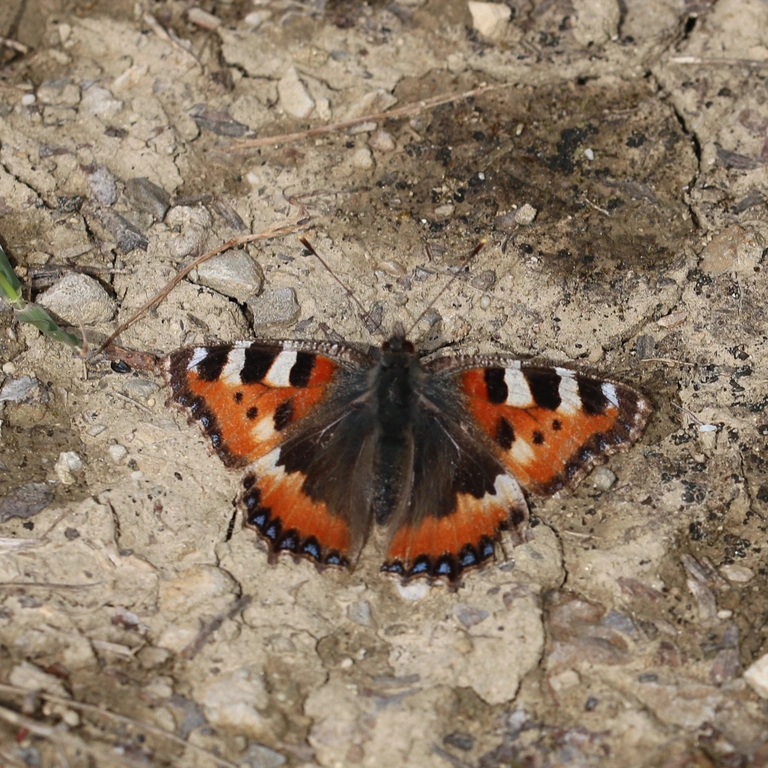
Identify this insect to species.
Aglais urticae
